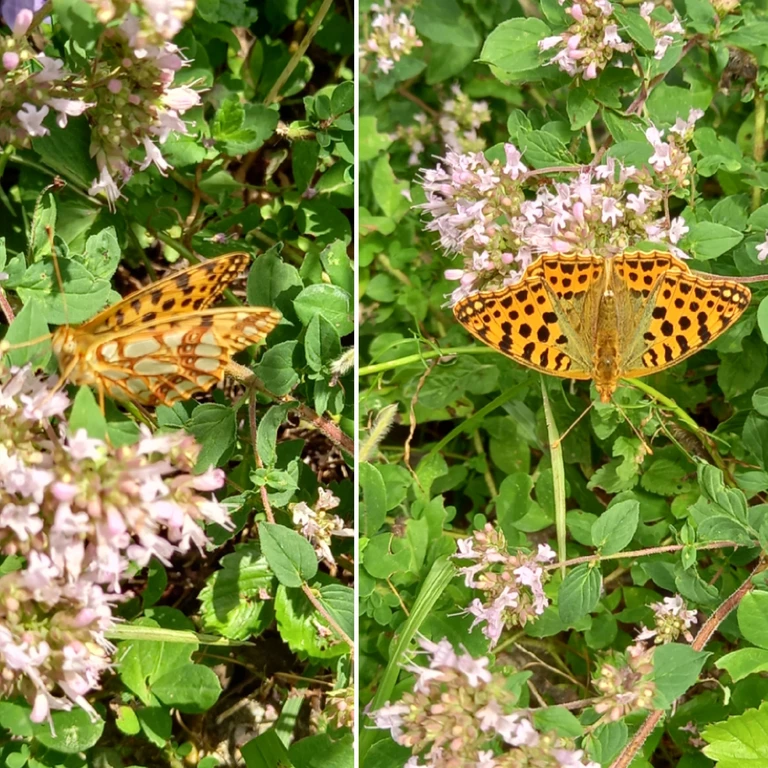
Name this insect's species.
Issoria lathonia
